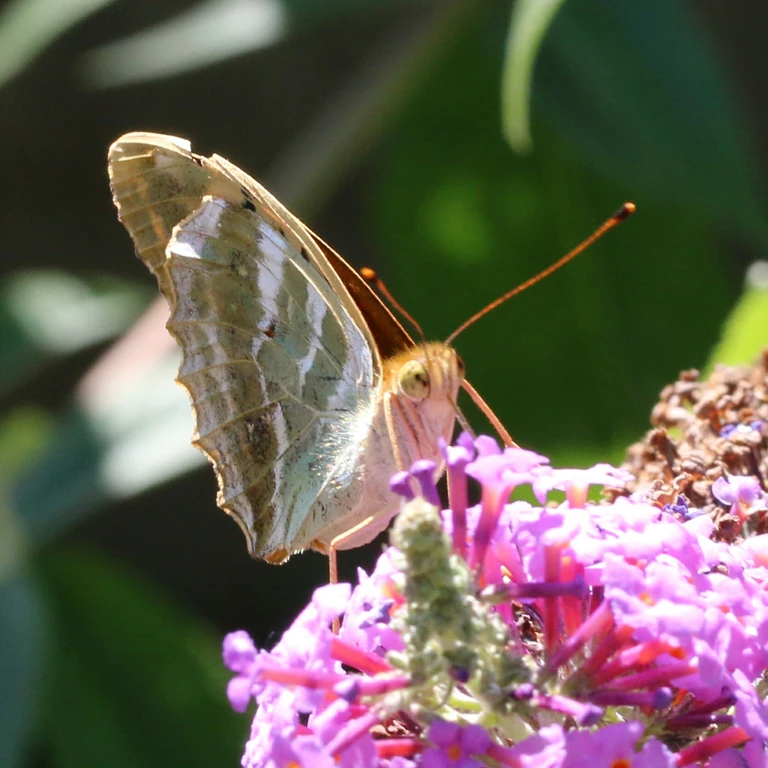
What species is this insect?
Argynnis paphia
